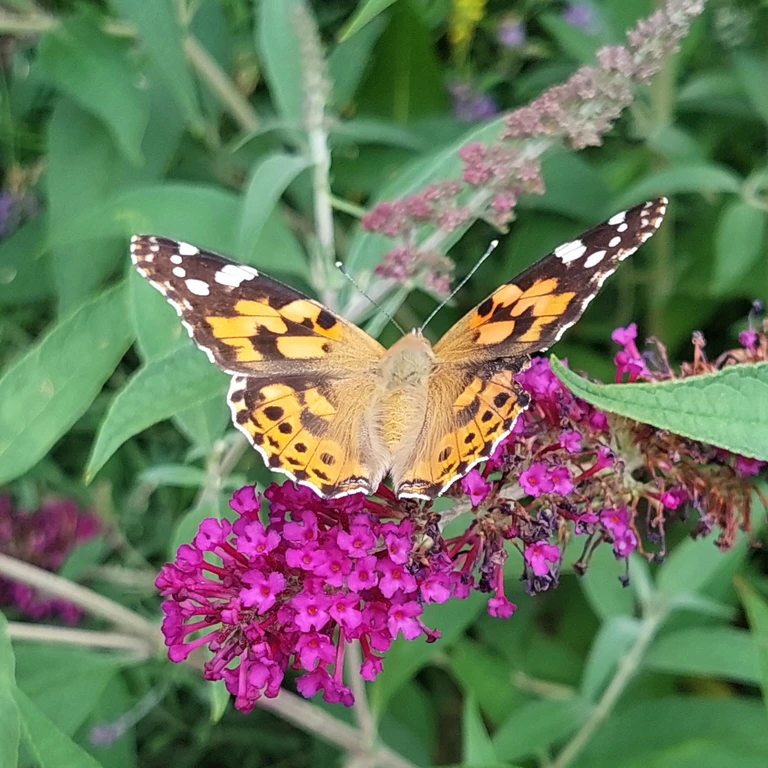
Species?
Vanessa cardui
